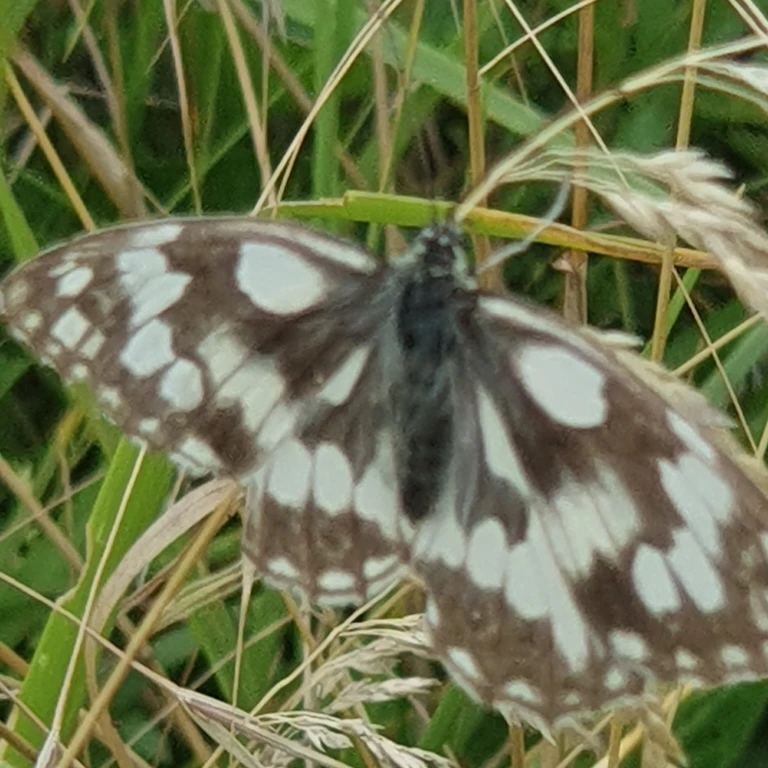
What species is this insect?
Melanargia galathea
